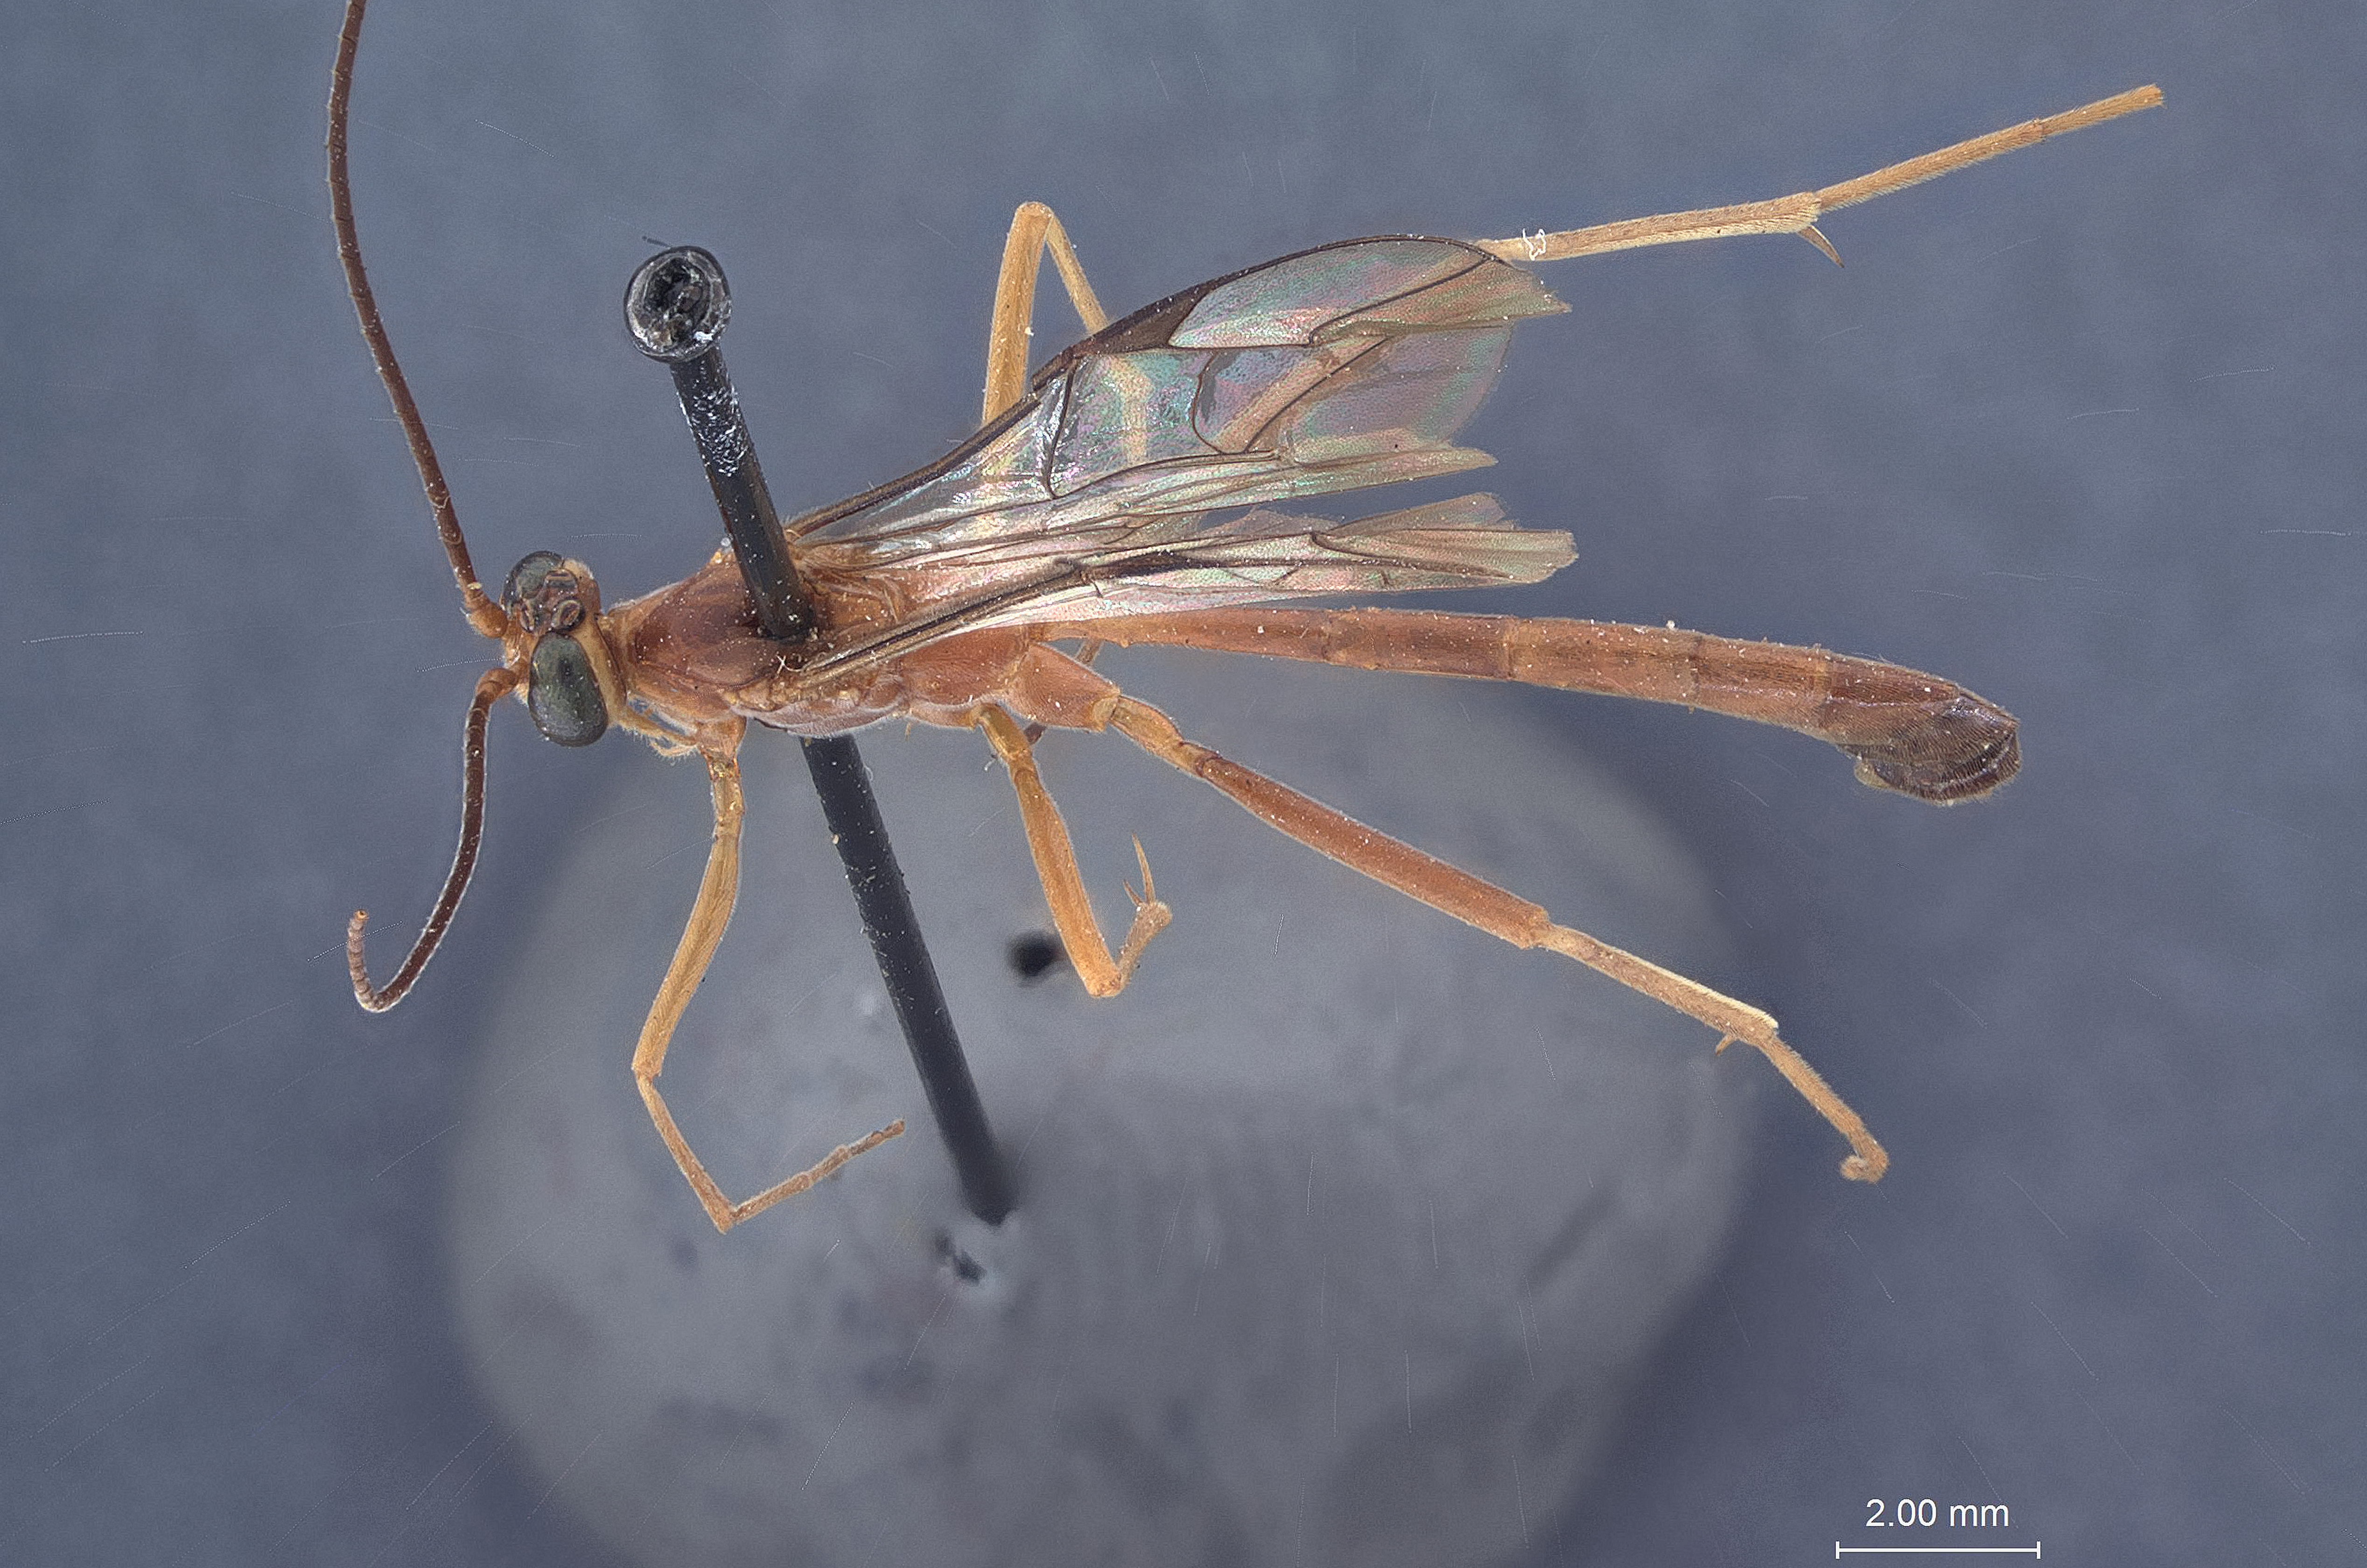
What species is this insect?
Netelia macer
